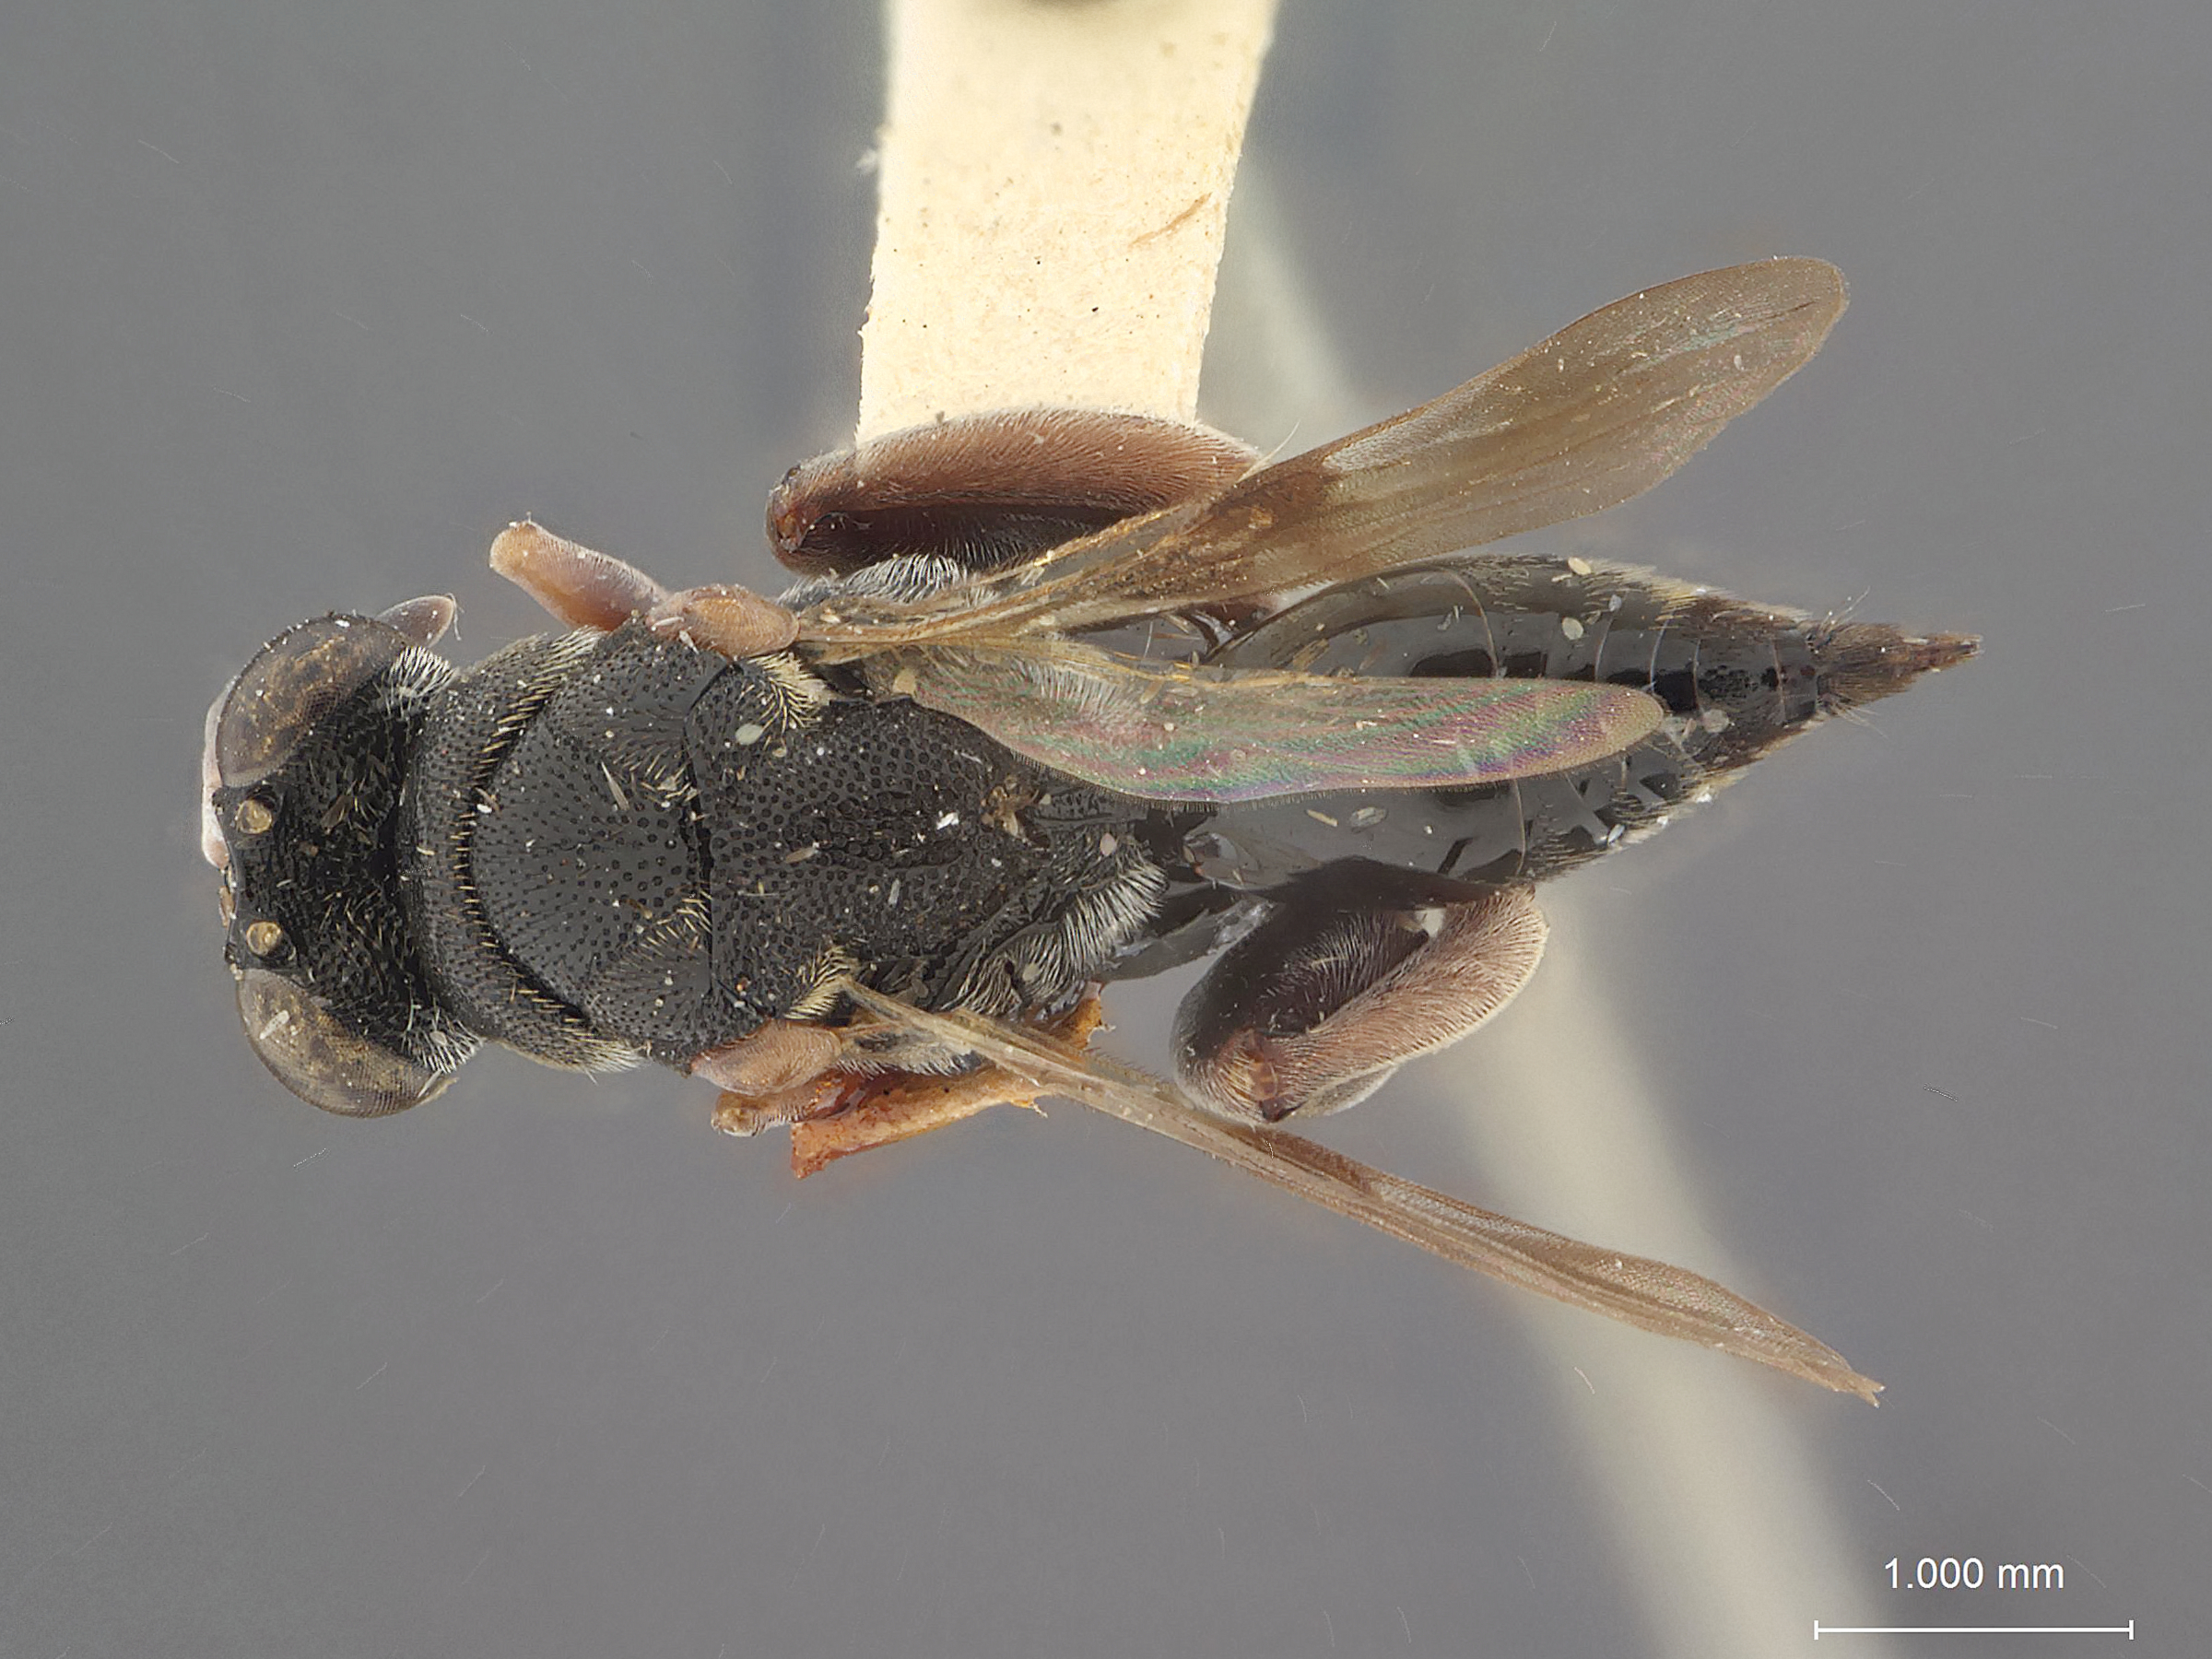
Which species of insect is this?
Antrocephalus atulyas
